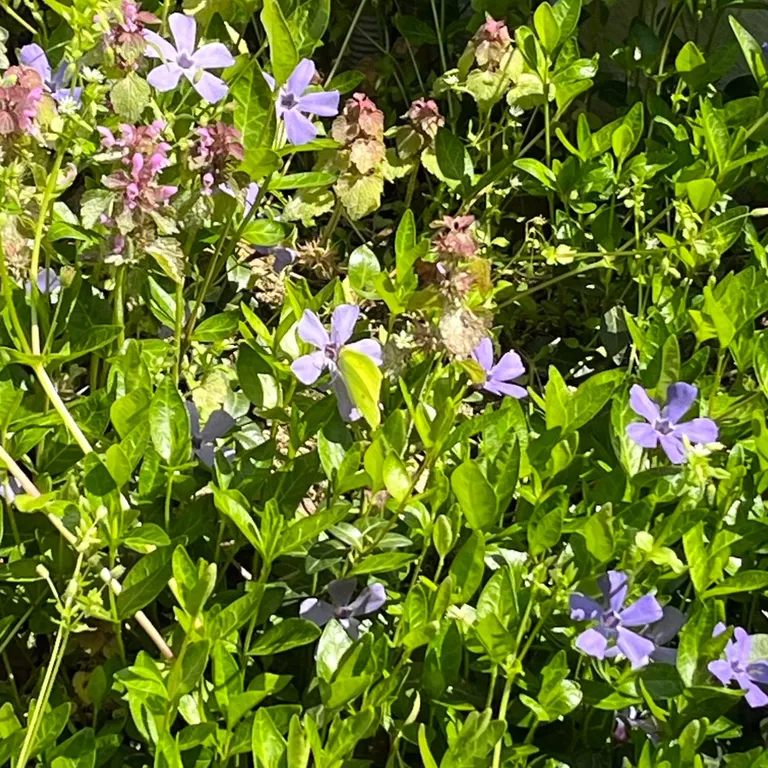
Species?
Gonepteryx rhamni
